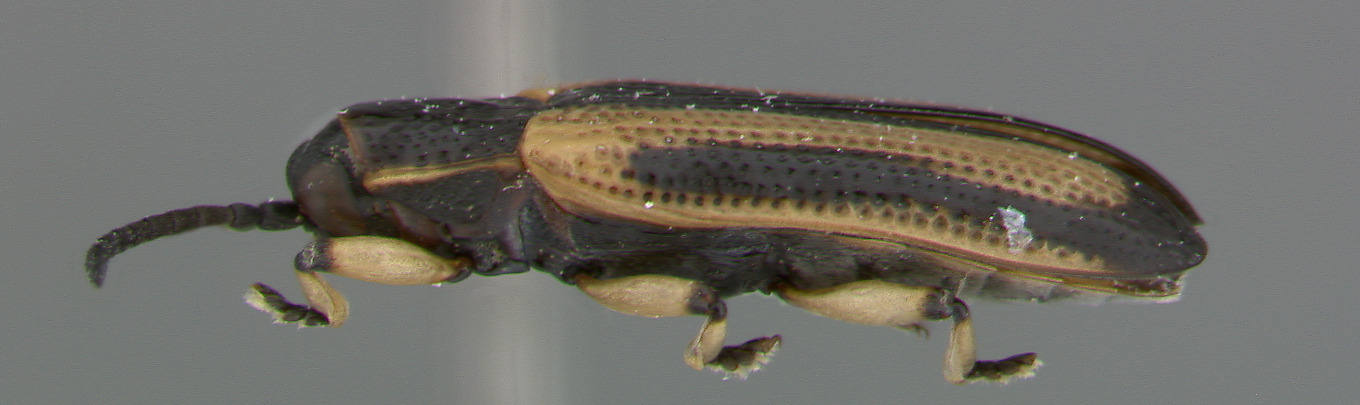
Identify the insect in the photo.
Cephaloleia scitulus
